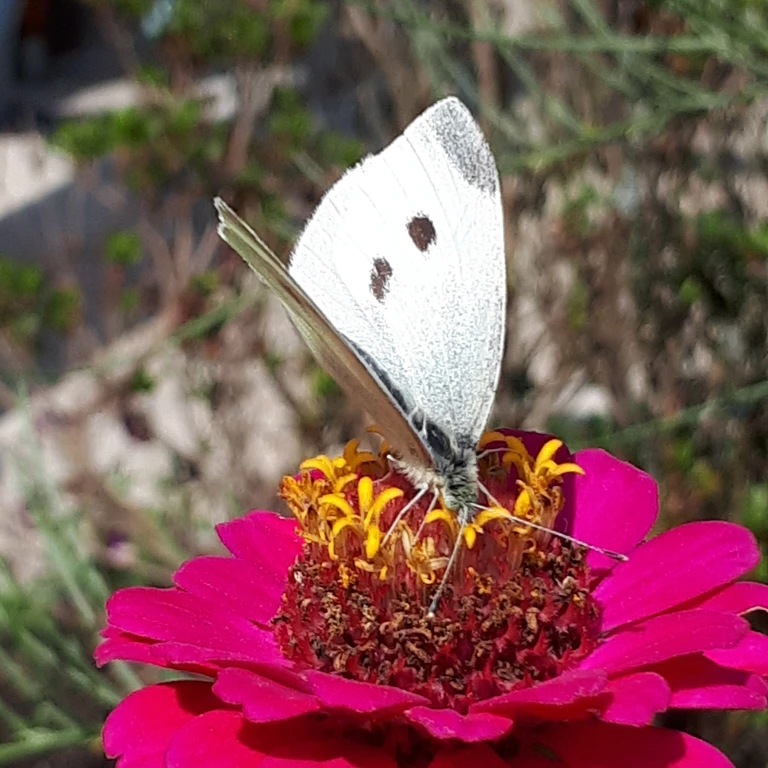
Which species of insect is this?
Pieris rapae
